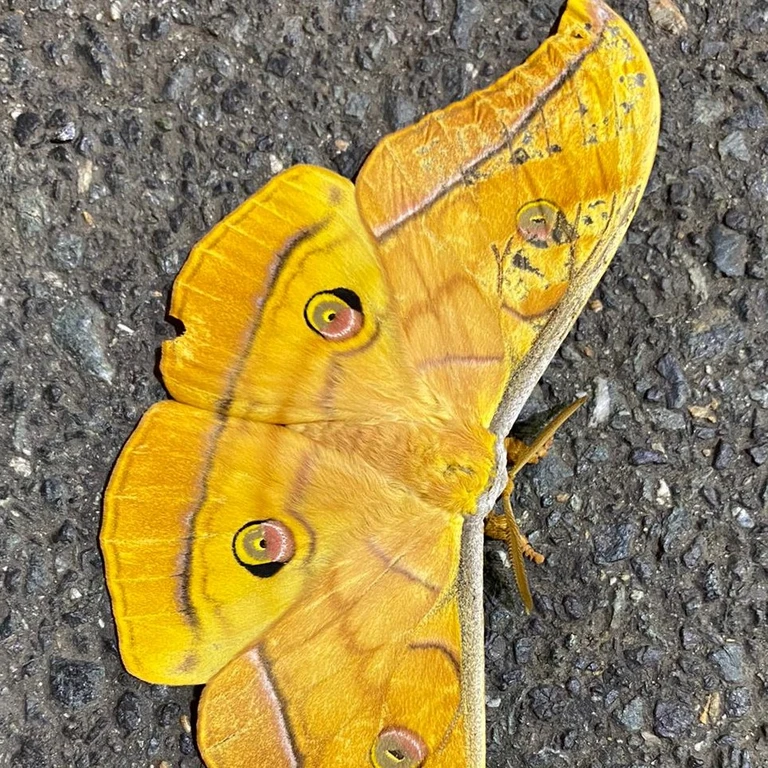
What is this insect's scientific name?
Antheraea yamamai
